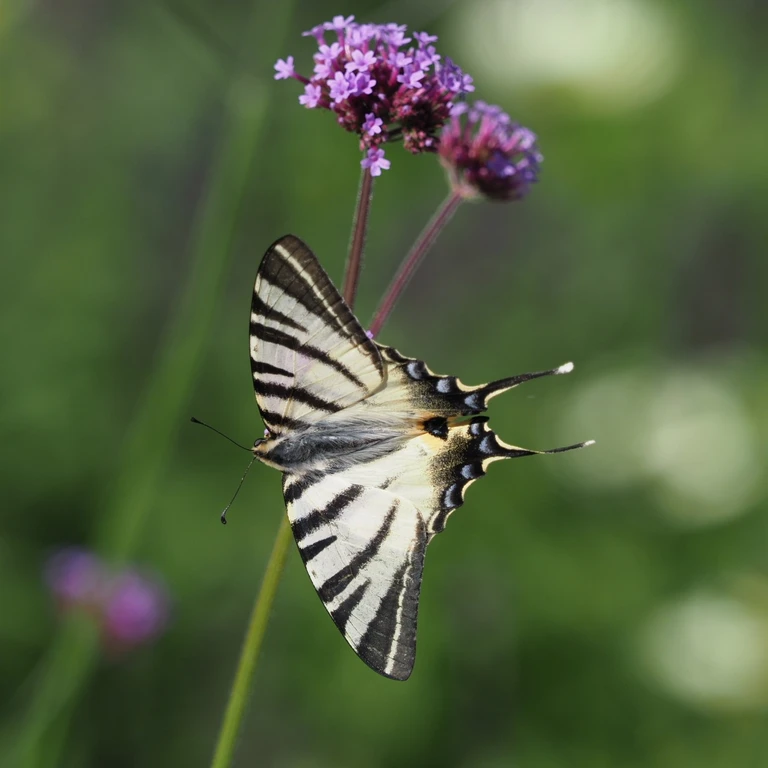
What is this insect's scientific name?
Iphiclides podalirius
